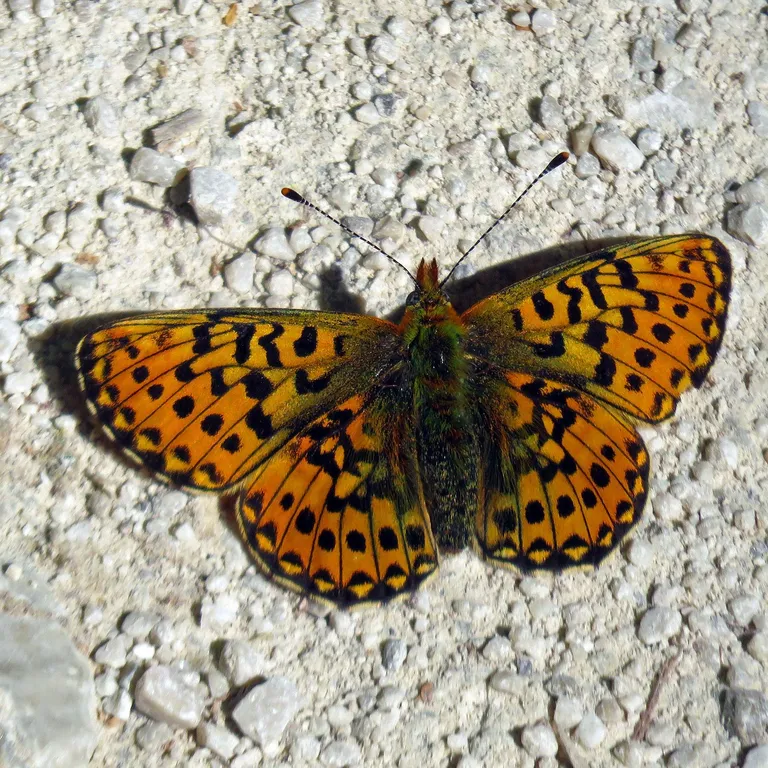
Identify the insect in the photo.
Boloria euphrosyne (also Clossiana euphrosyne)
